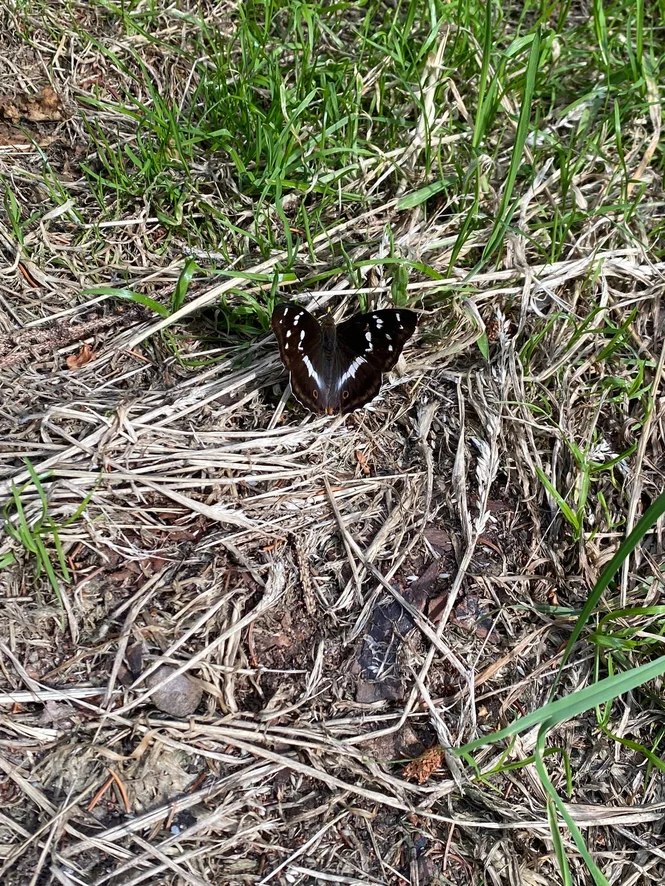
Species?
Apatura iris
